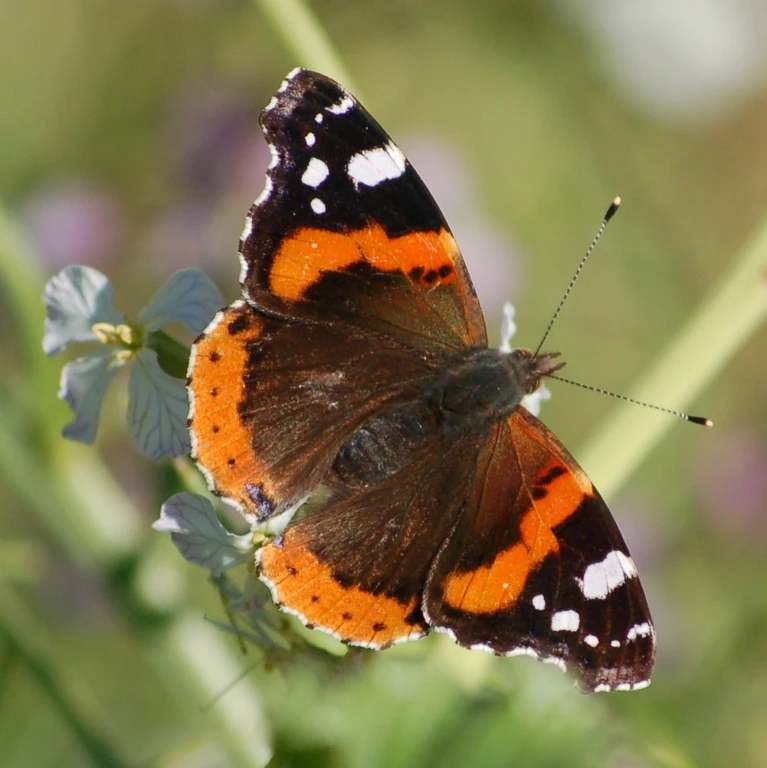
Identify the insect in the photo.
Vanessa atalanta
